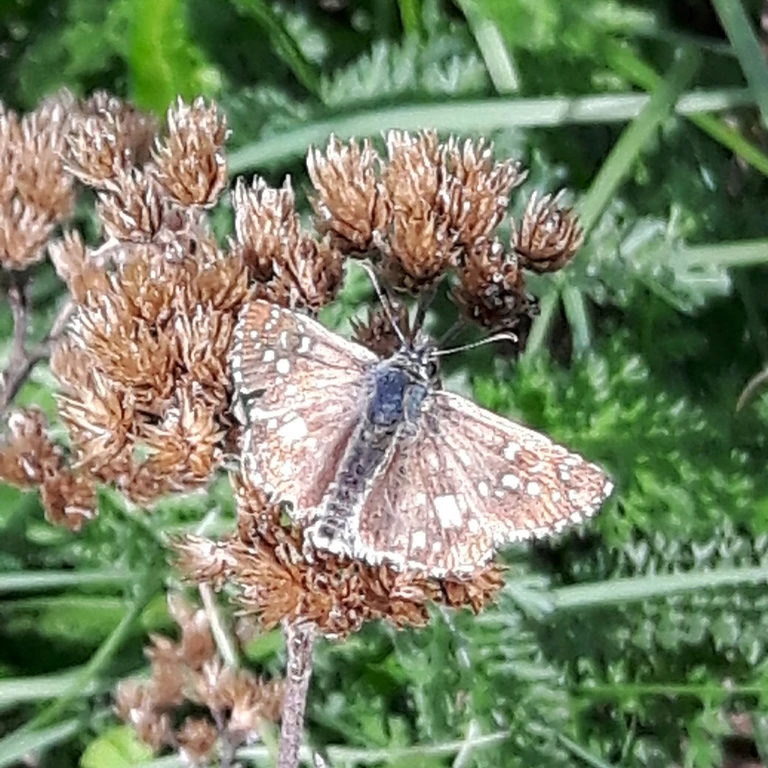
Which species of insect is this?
Pyrgus armoricanus
